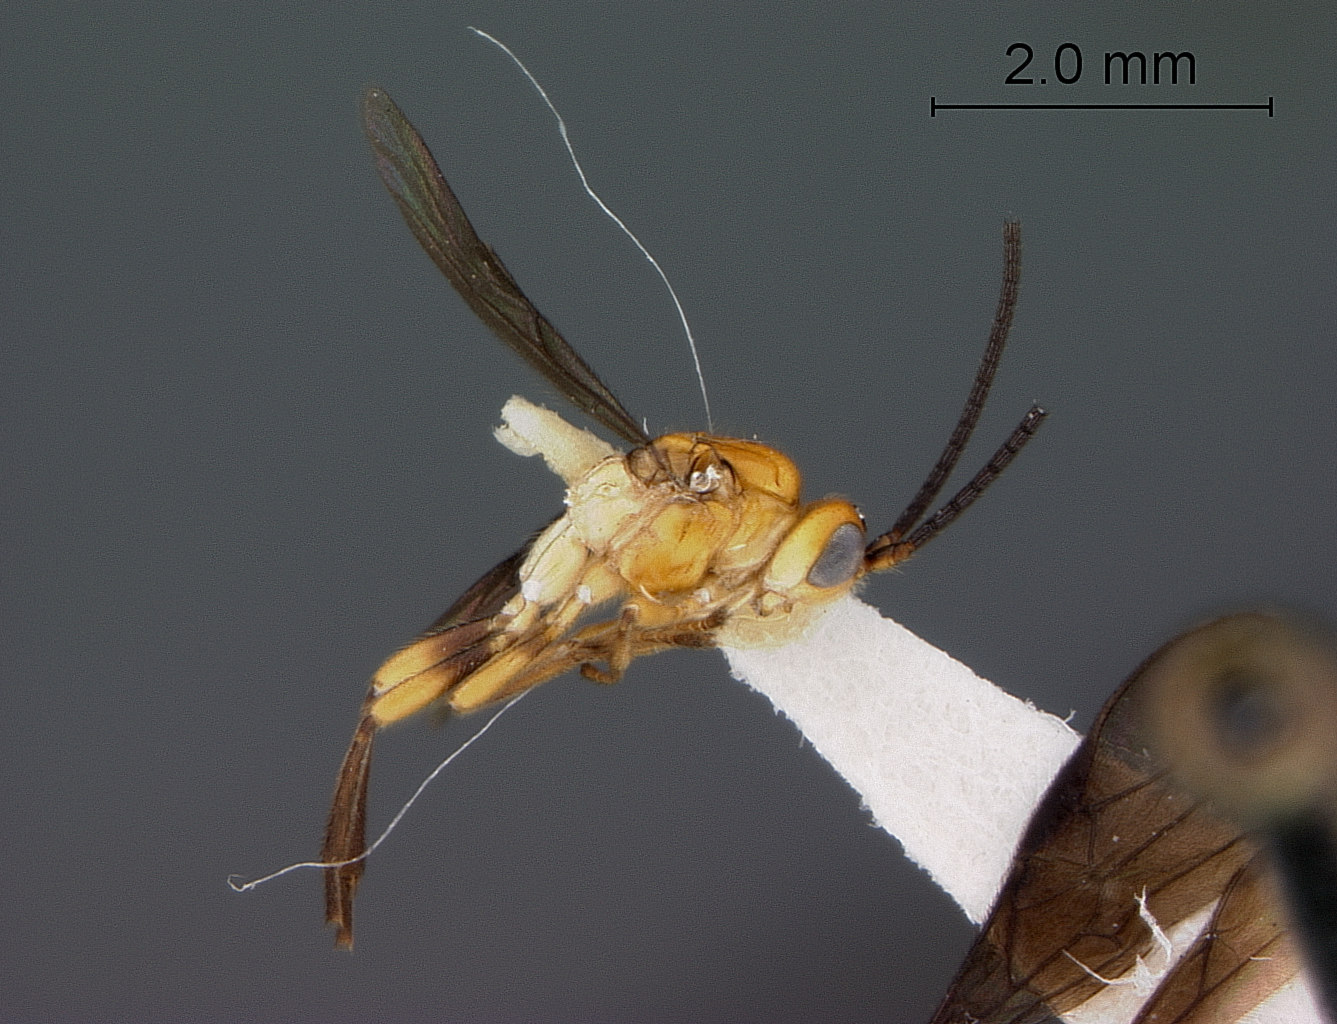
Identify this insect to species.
Opius chromaticus
